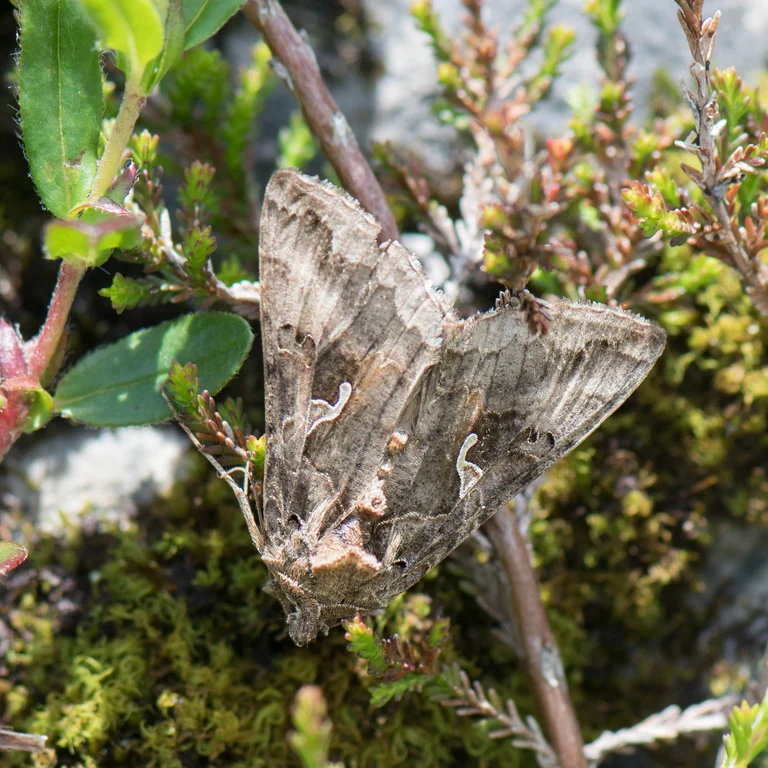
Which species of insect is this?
Autographa gamma
